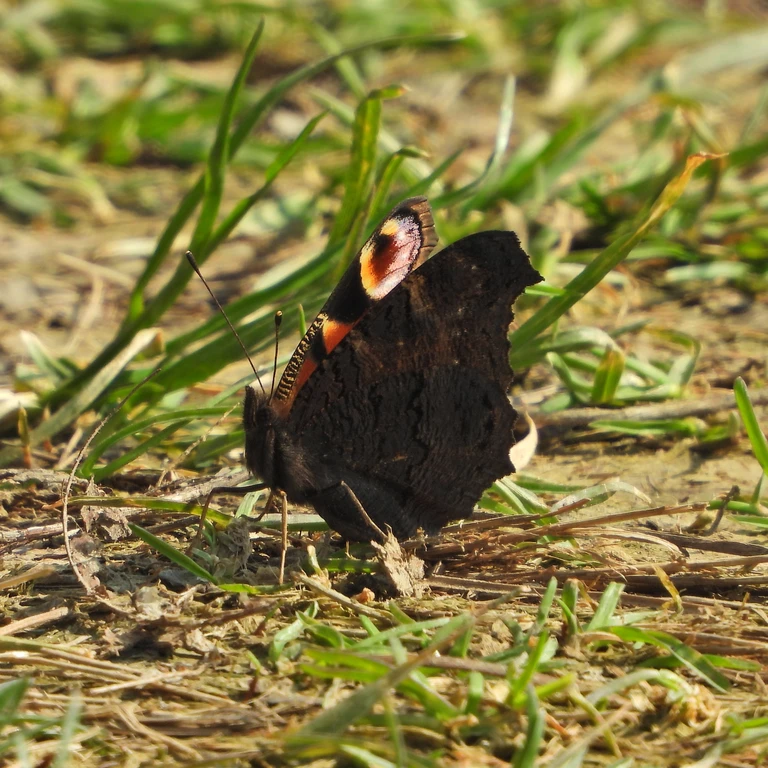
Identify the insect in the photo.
Aglais io
